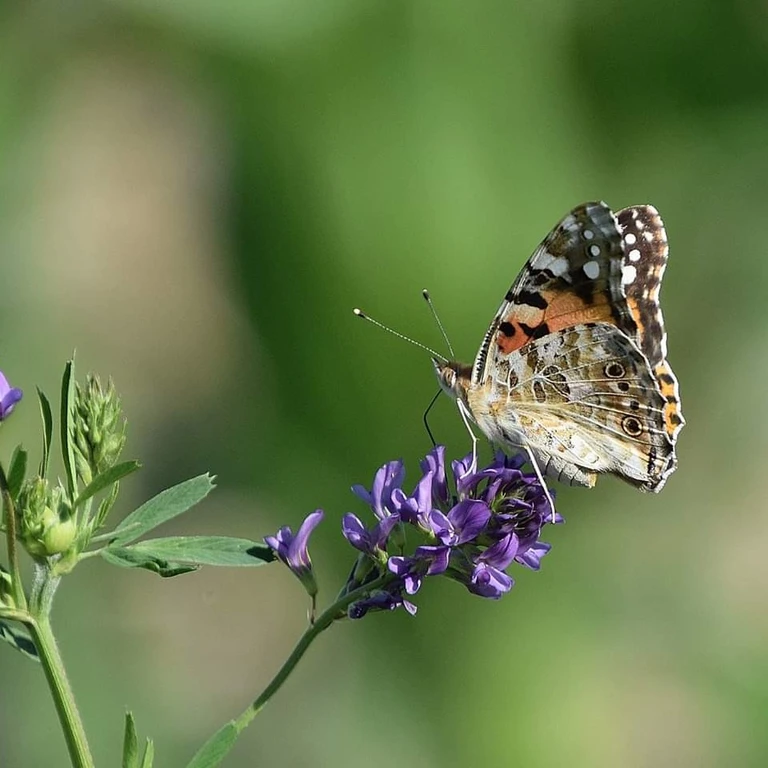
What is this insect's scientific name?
Vanessa cardui
